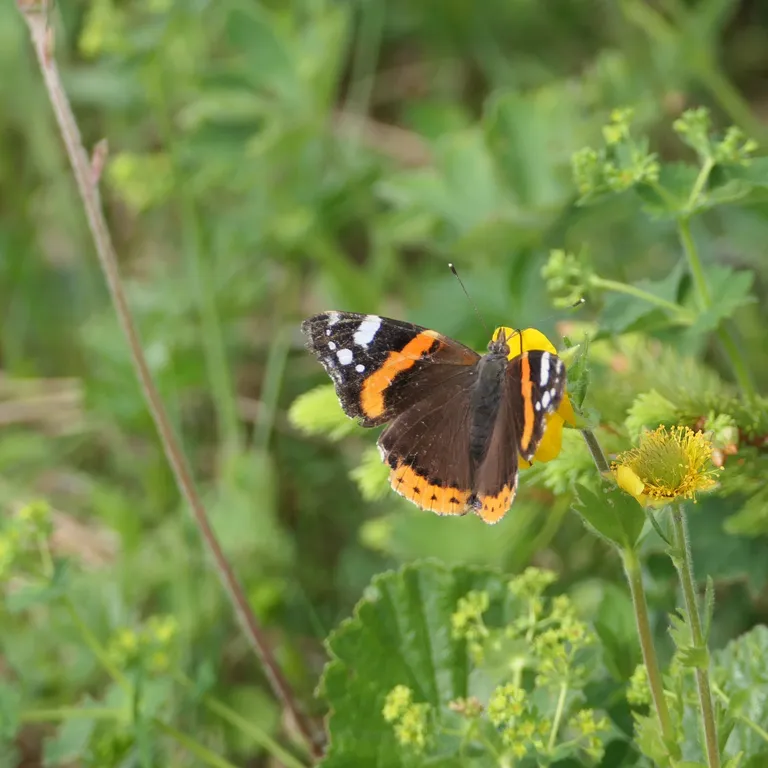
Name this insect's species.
Vanessa atalanta
